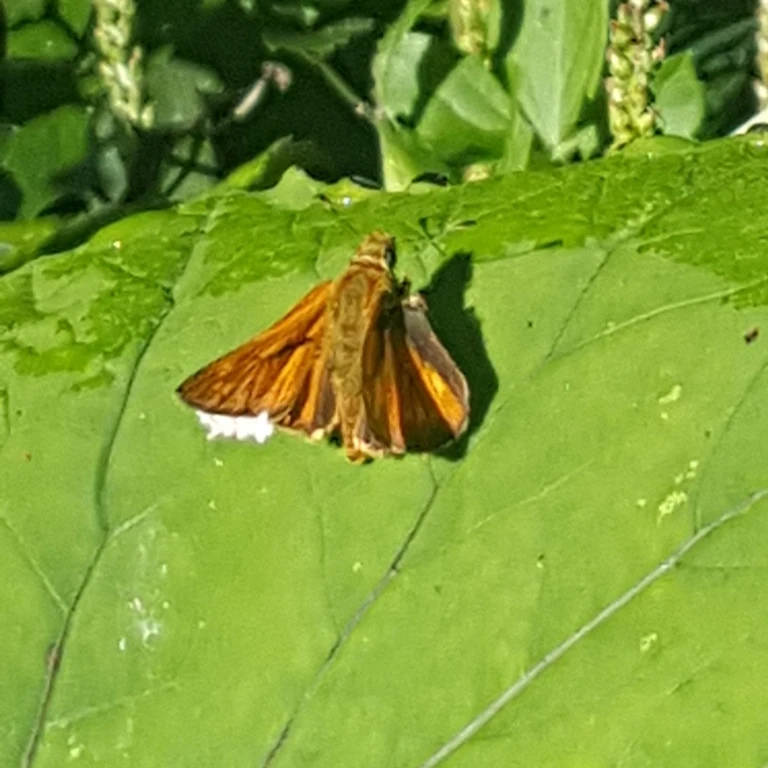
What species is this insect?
Ochlodes sylvanus (also Ochlodes venata)
